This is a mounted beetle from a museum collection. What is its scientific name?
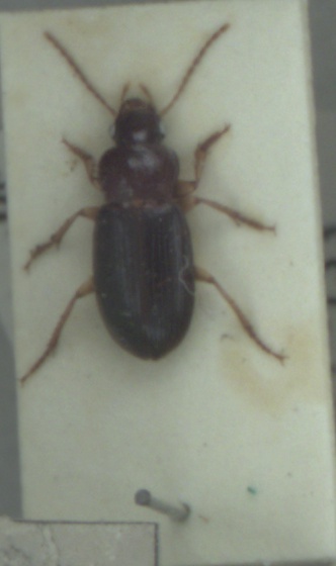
Ophonus rufibarbis
